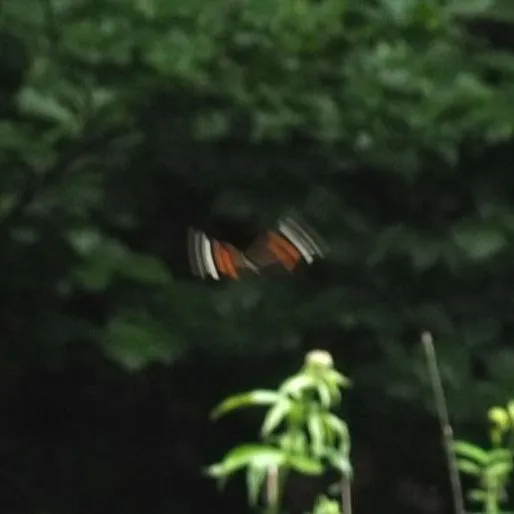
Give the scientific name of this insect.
Vanessa atalanta
